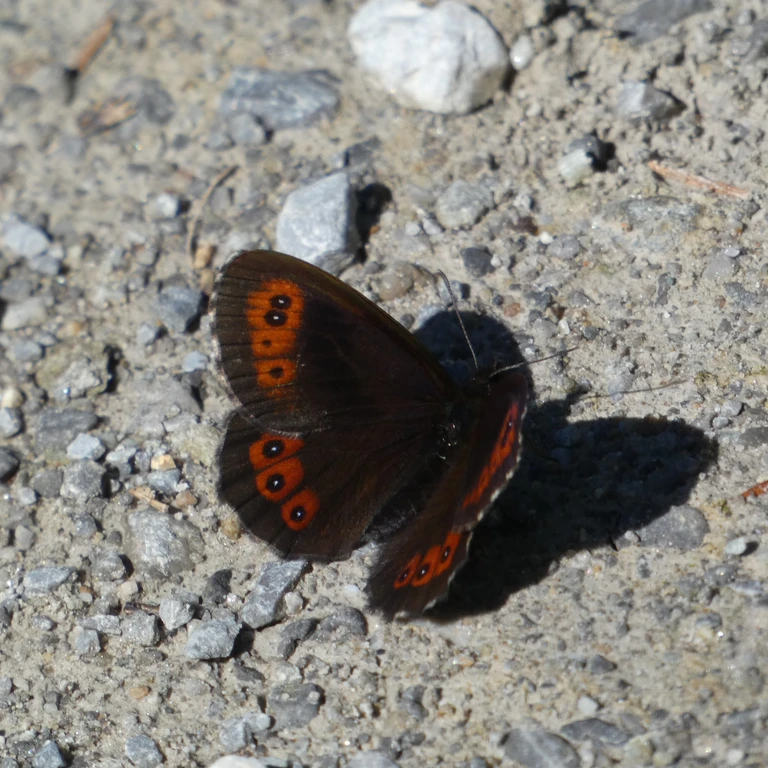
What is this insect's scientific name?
Erebia ligea
